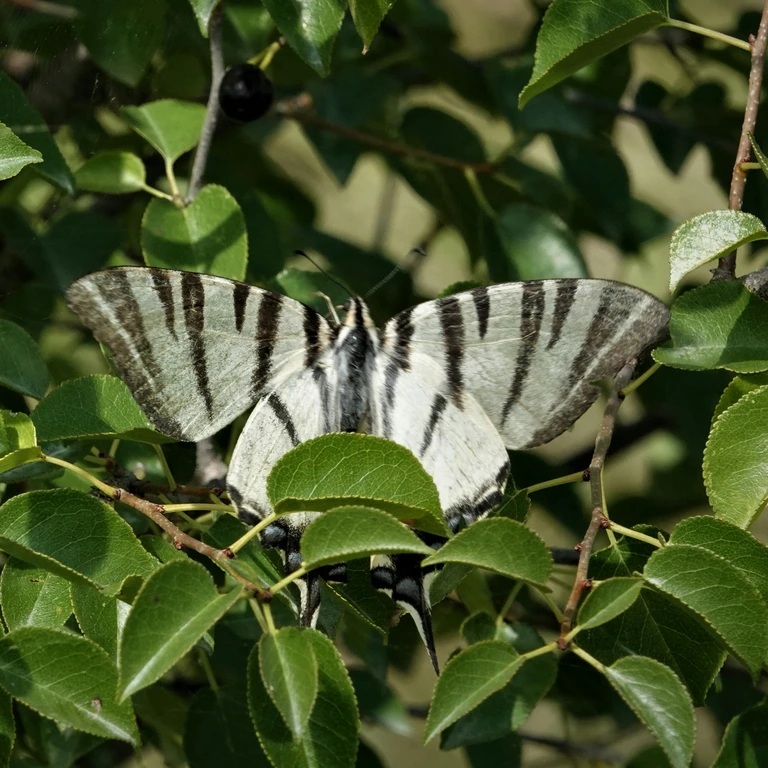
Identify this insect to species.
Iphiclides podalirius
